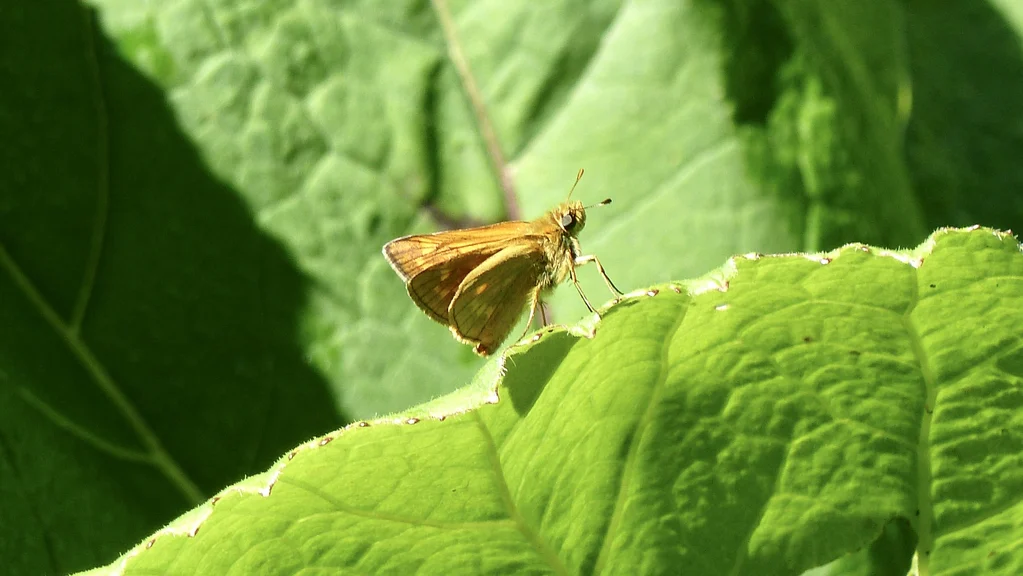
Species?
Ochlodes sylvanus (also Ochlodes venata)
